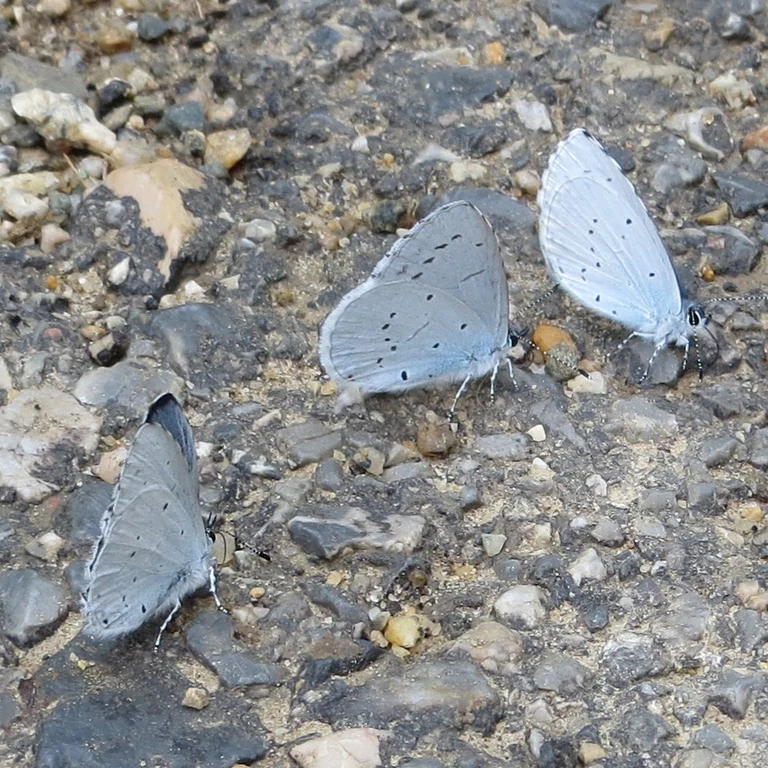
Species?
Celastrina argiolus
